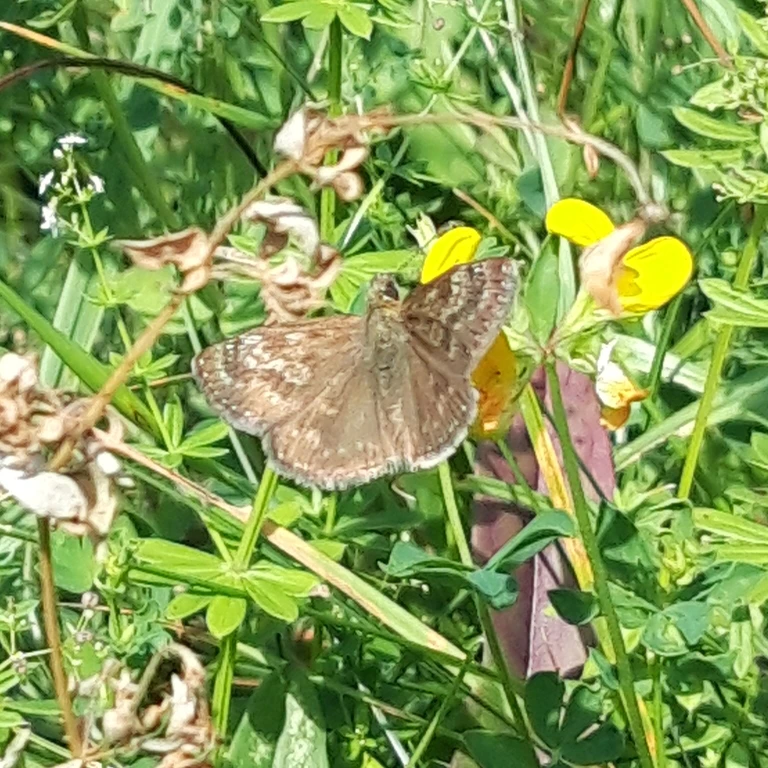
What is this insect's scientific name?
Erynnis tages
